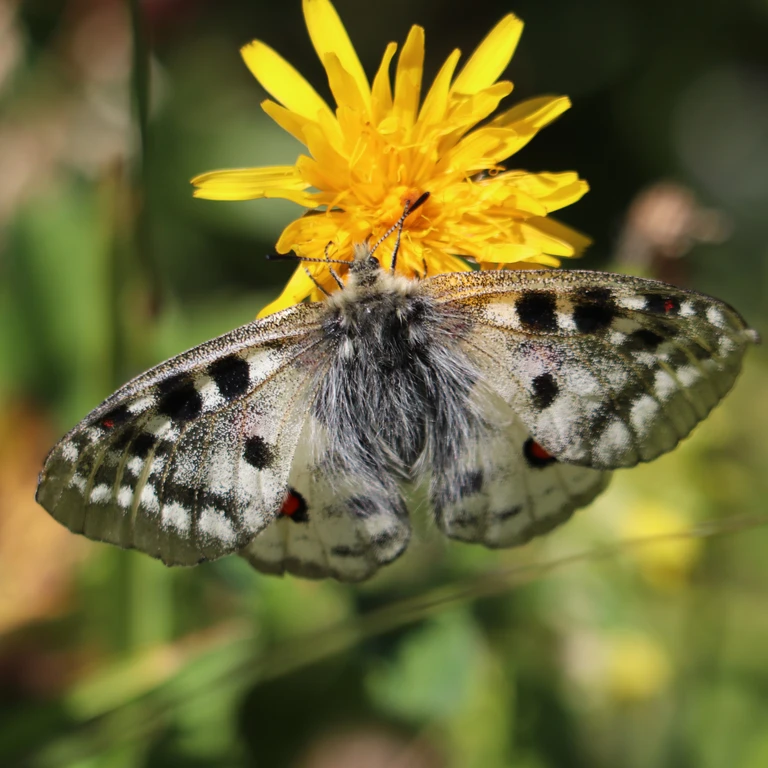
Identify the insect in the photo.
Parnassius phoebus
